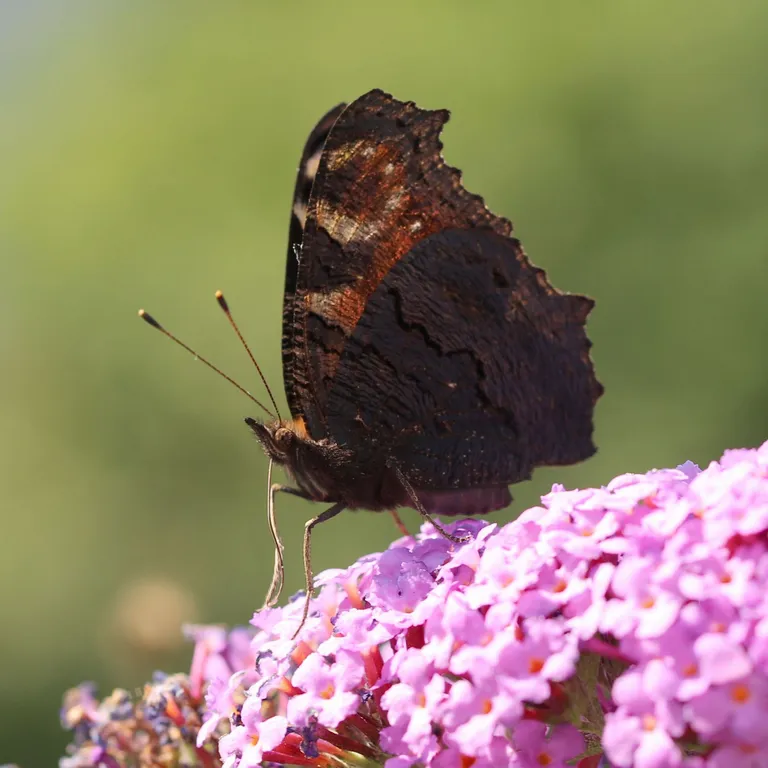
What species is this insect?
Aglais io
